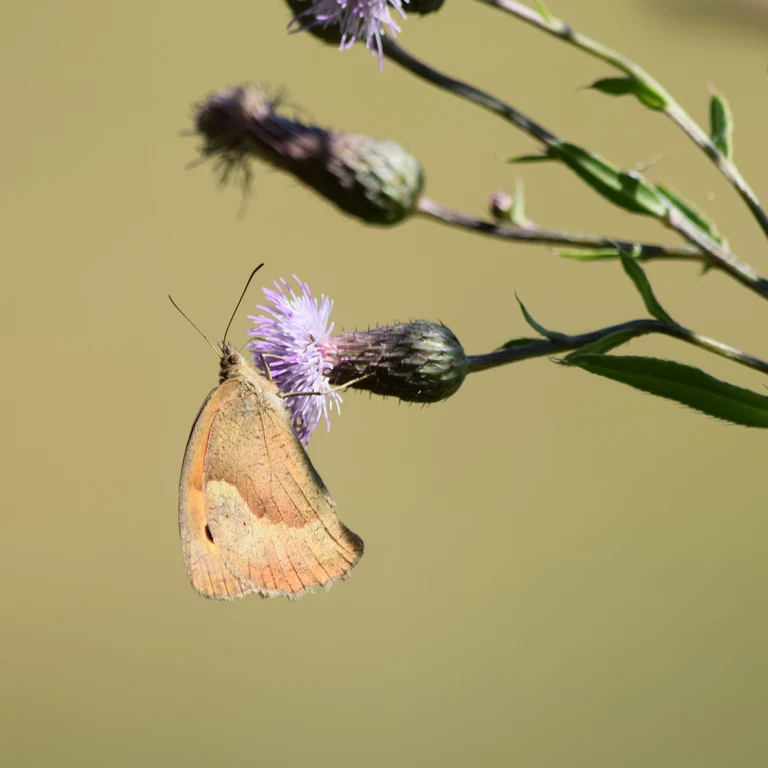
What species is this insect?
Maniola jurtina
